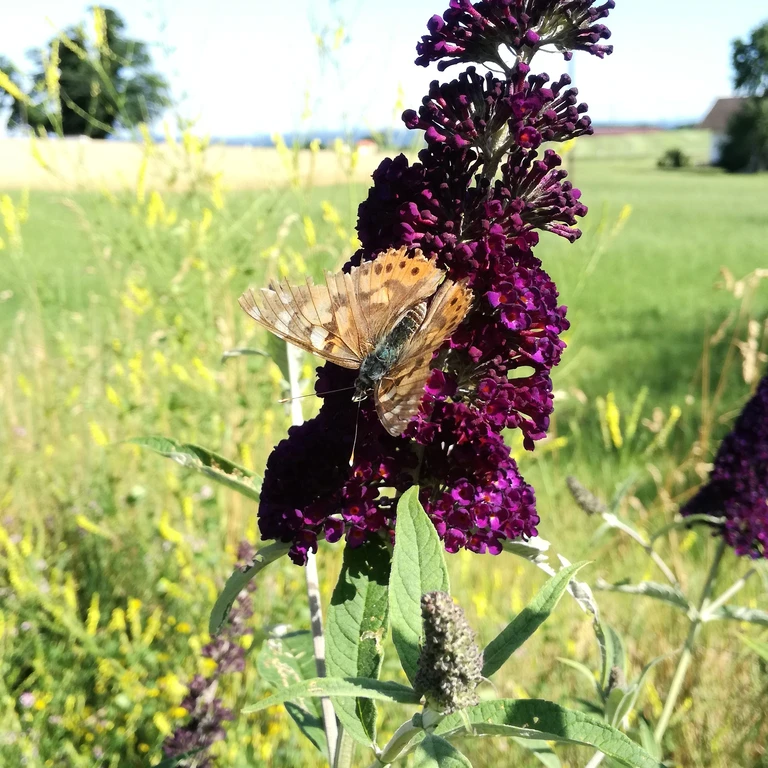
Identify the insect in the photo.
Vanessa cardui
